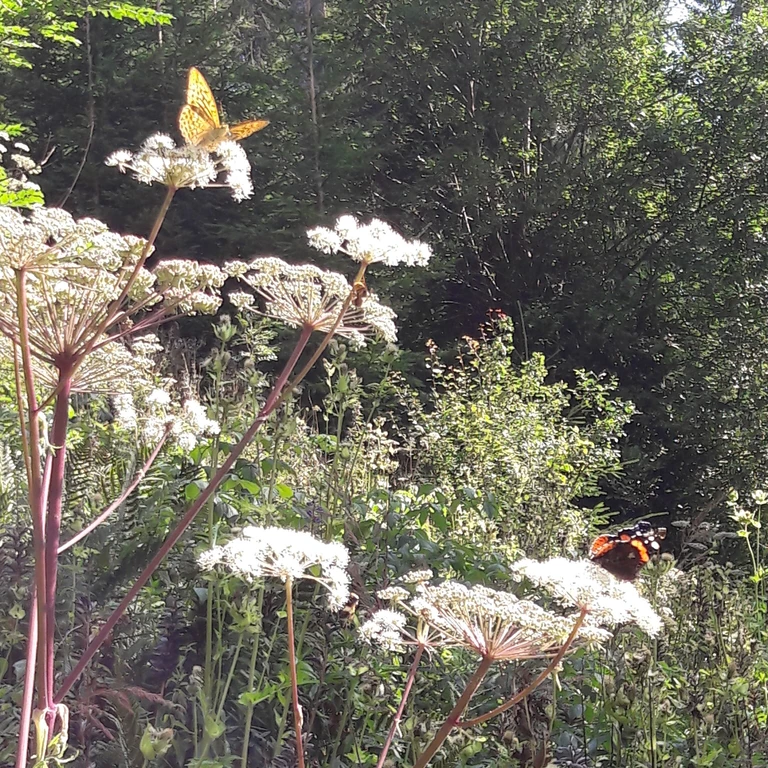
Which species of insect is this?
Vanessa atalanta
